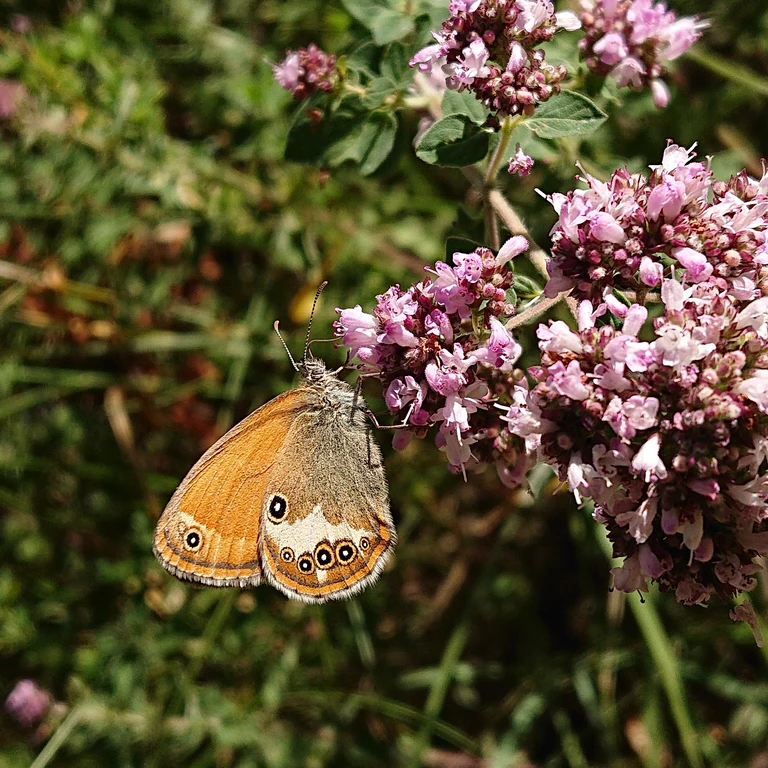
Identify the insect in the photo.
Coenonympha arcania
